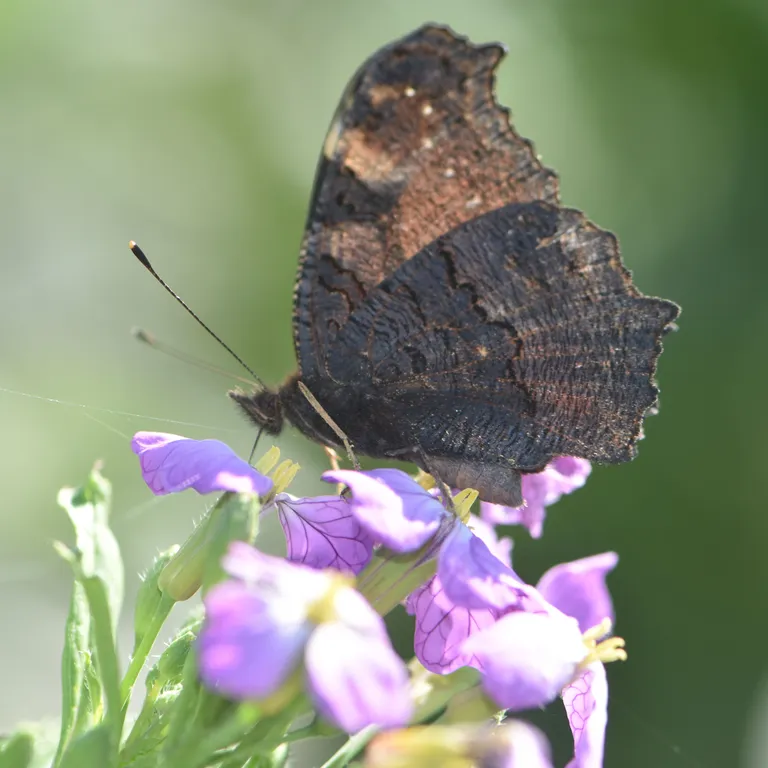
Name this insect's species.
Aglais io
